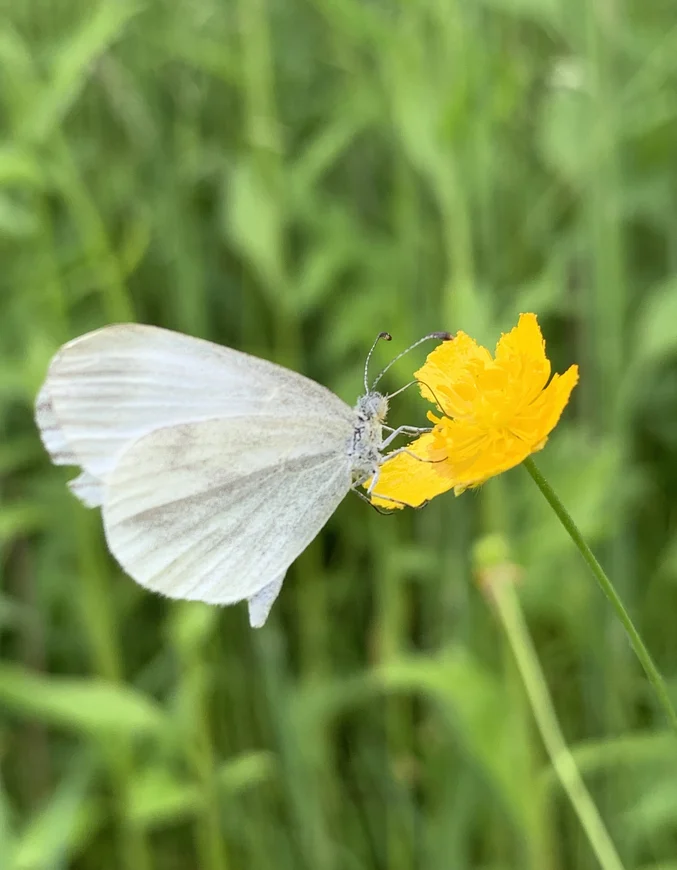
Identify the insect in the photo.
Leptidea sinapis/juvernica
